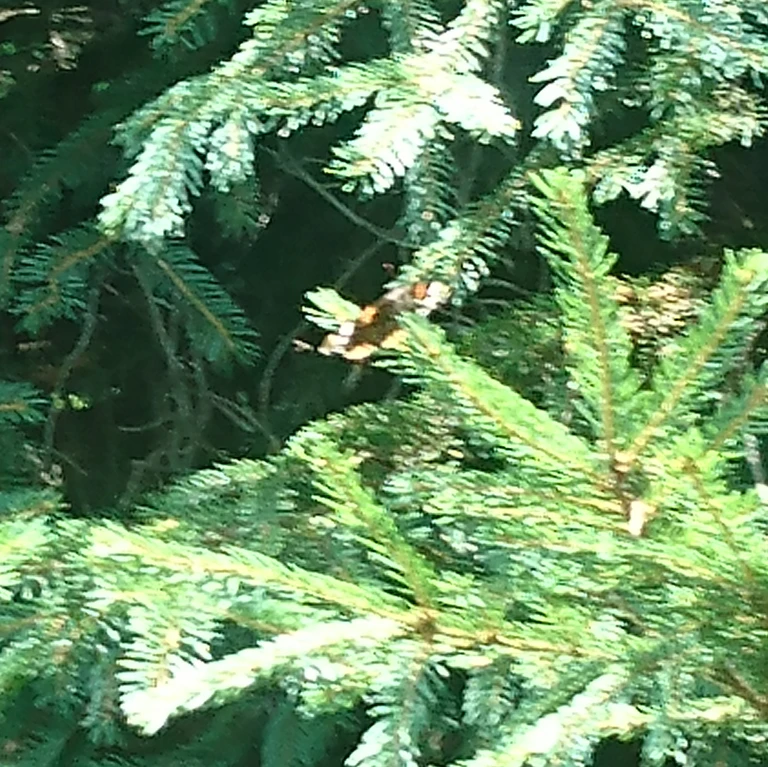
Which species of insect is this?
Vanessa atalanta
